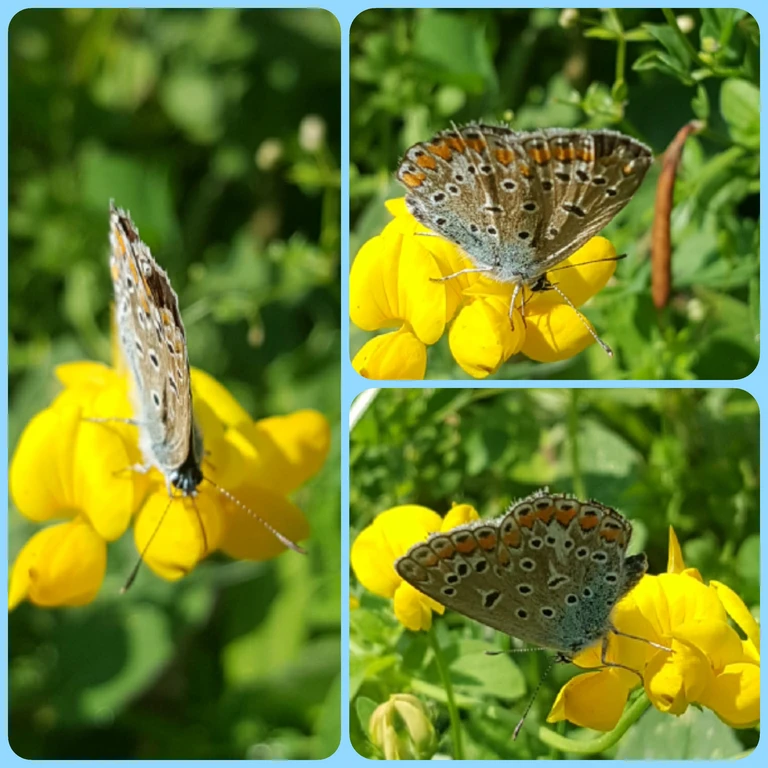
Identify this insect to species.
Polyommatus icarus
